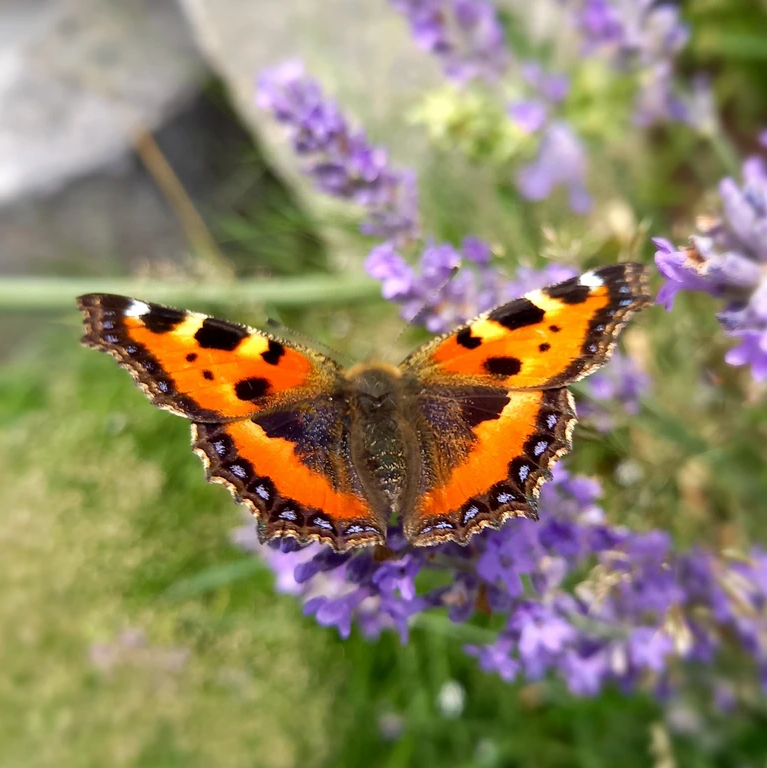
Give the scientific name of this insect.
Aglais urticae
